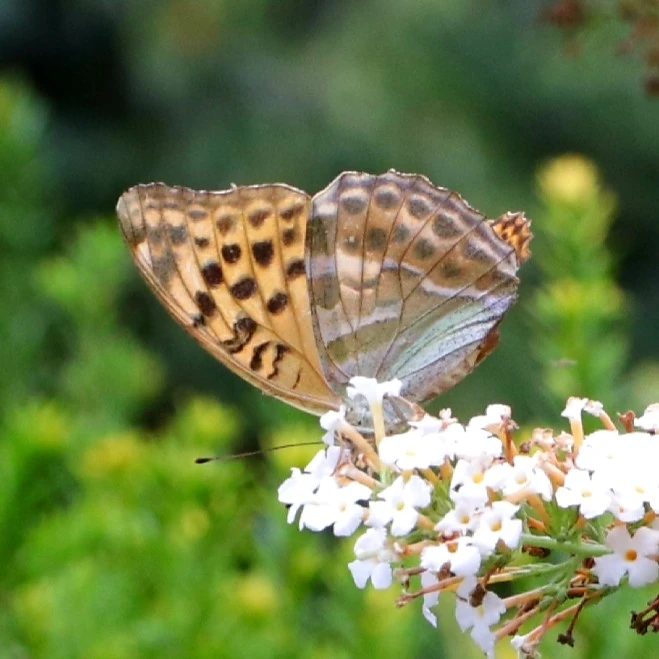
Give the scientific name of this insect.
Argynnis paphia
